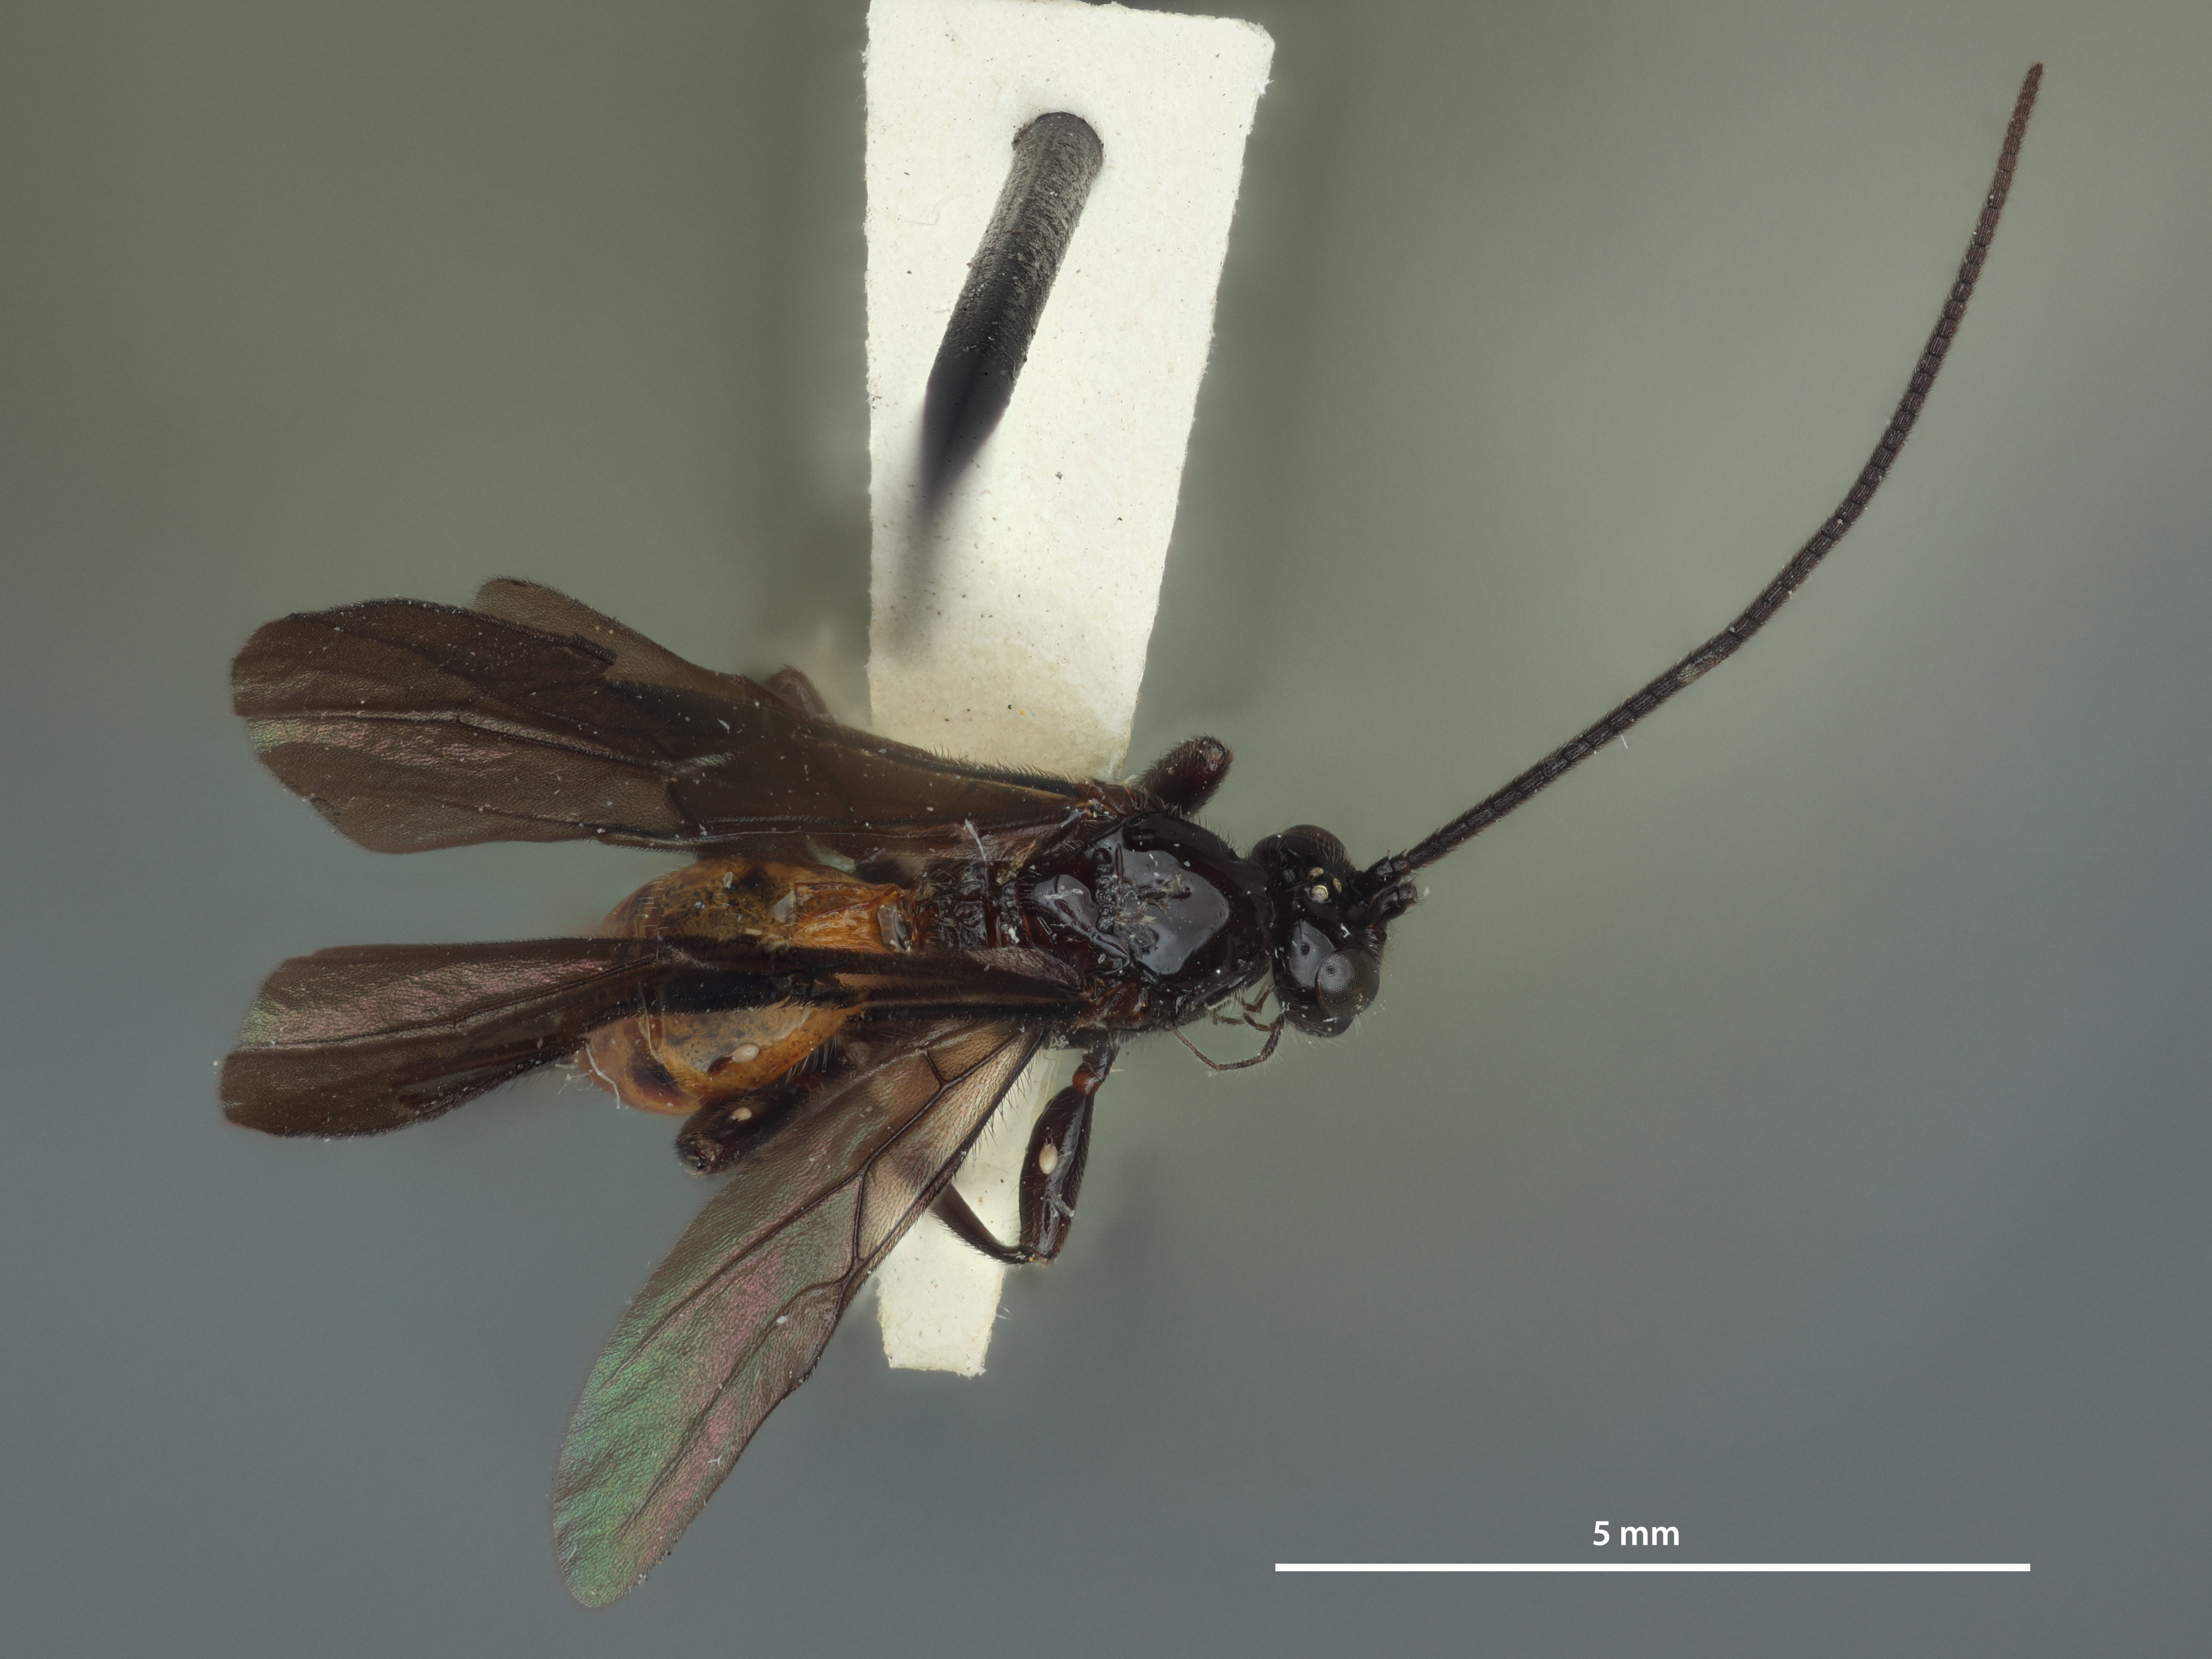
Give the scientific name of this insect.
Opius unguipus
